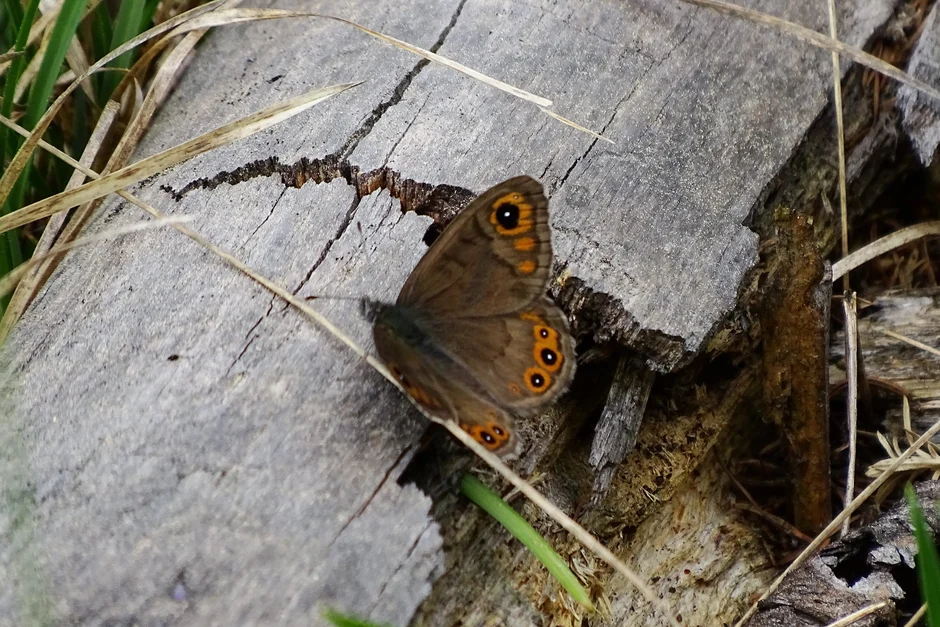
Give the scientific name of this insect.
Lasiommata petropolitana (also Pararge petropolitana)
